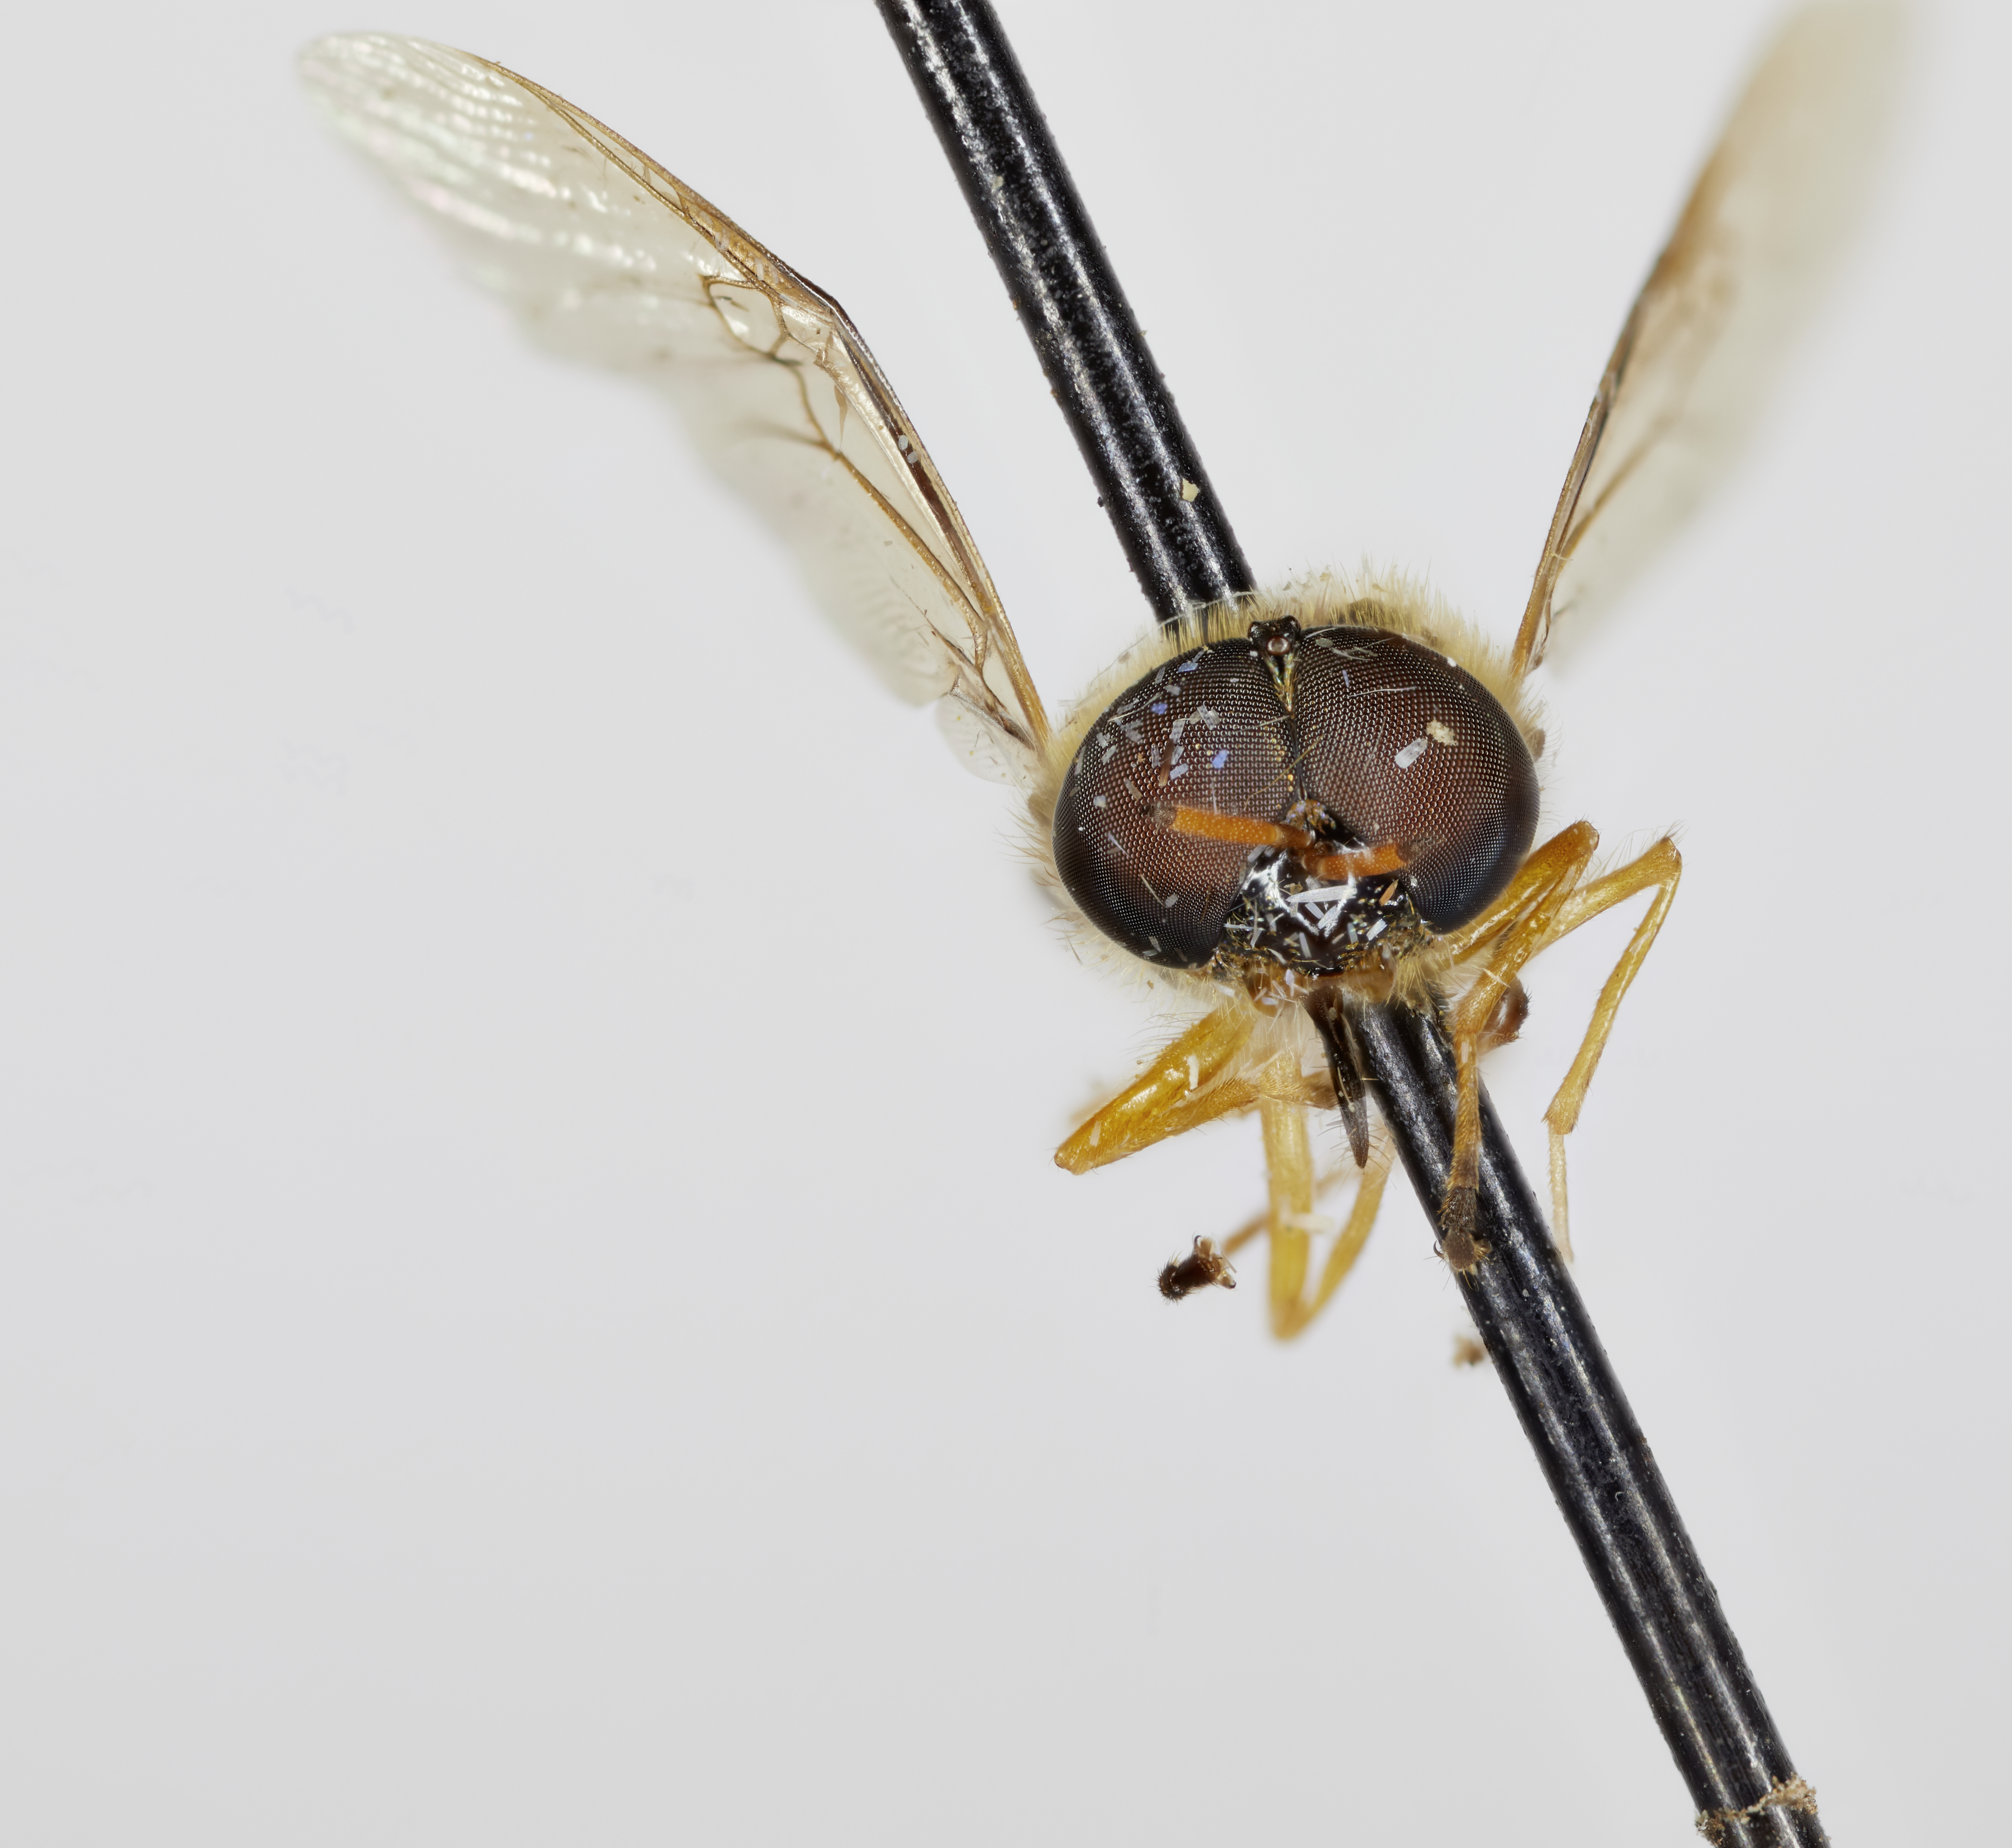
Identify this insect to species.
Eulalia aureovestis
